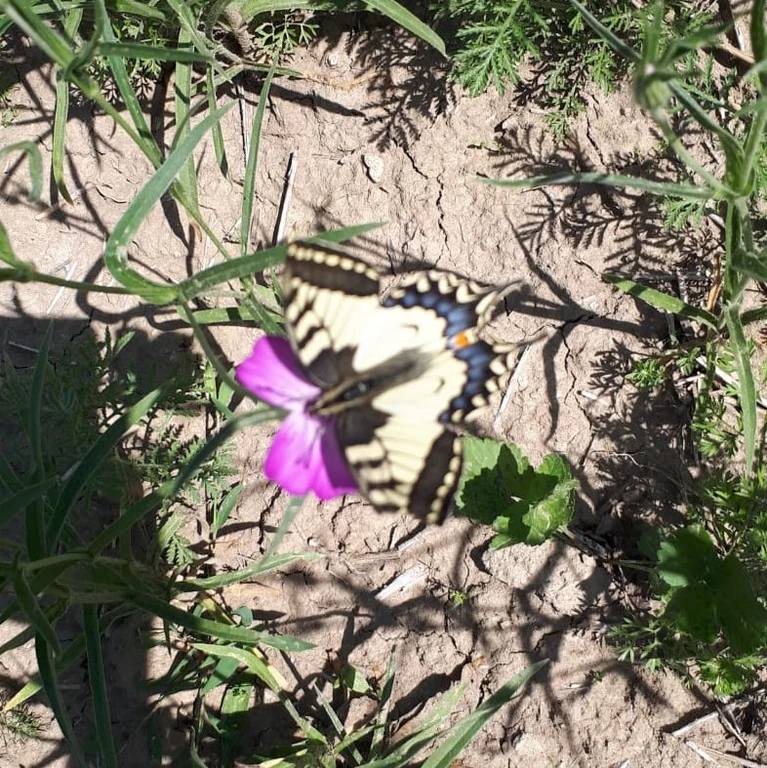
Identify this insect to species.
Papilio machaon
